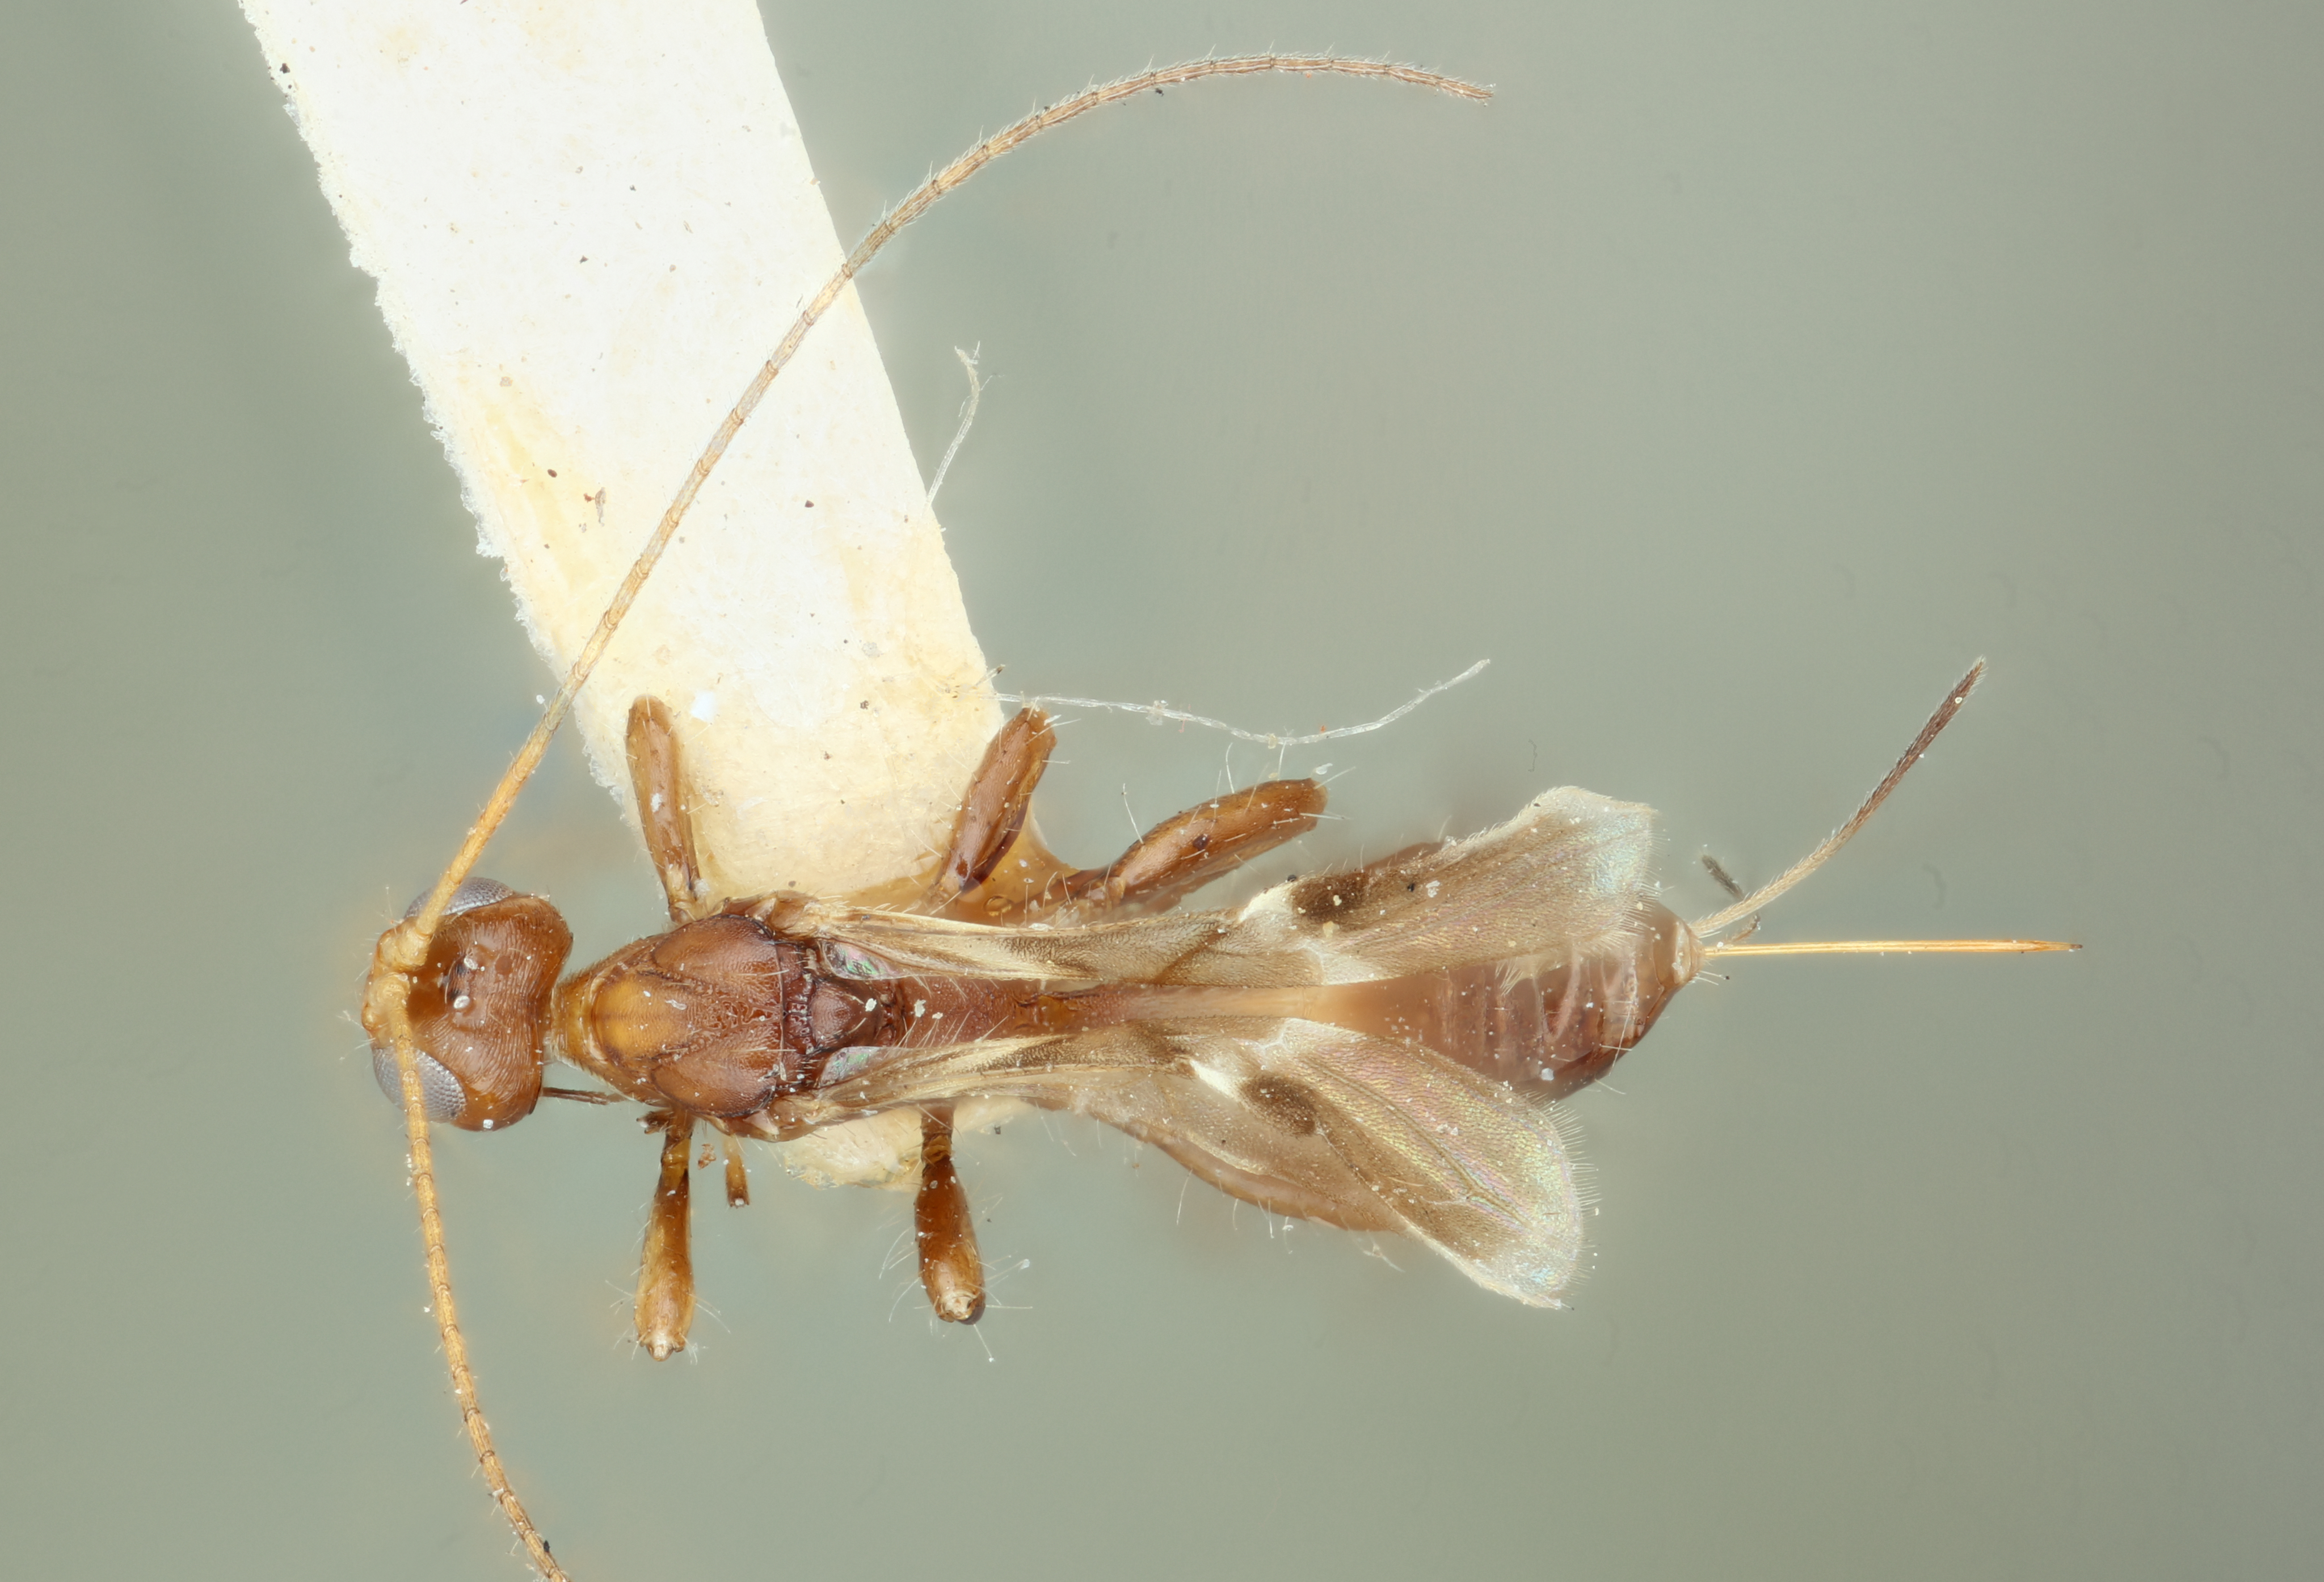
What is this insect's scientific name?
Spathius philippinensis
